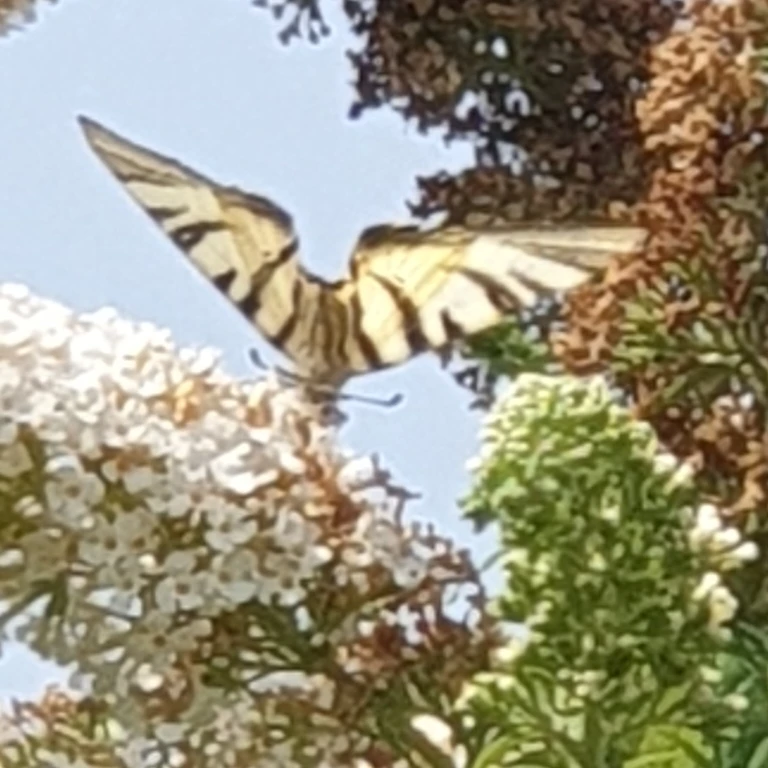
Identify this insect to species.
Iphiclides podalirius
